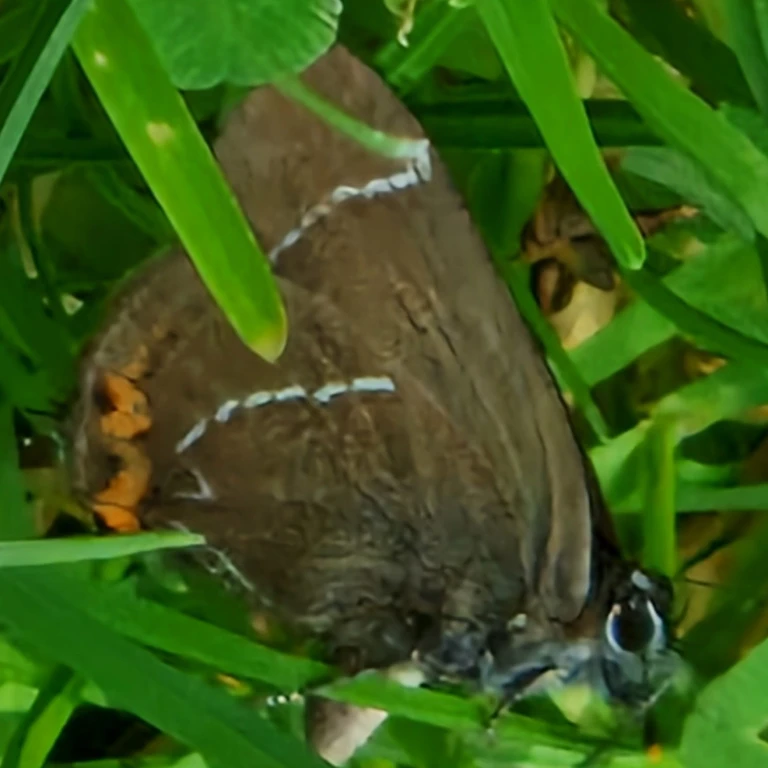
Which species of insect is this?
Satyrium w-album
